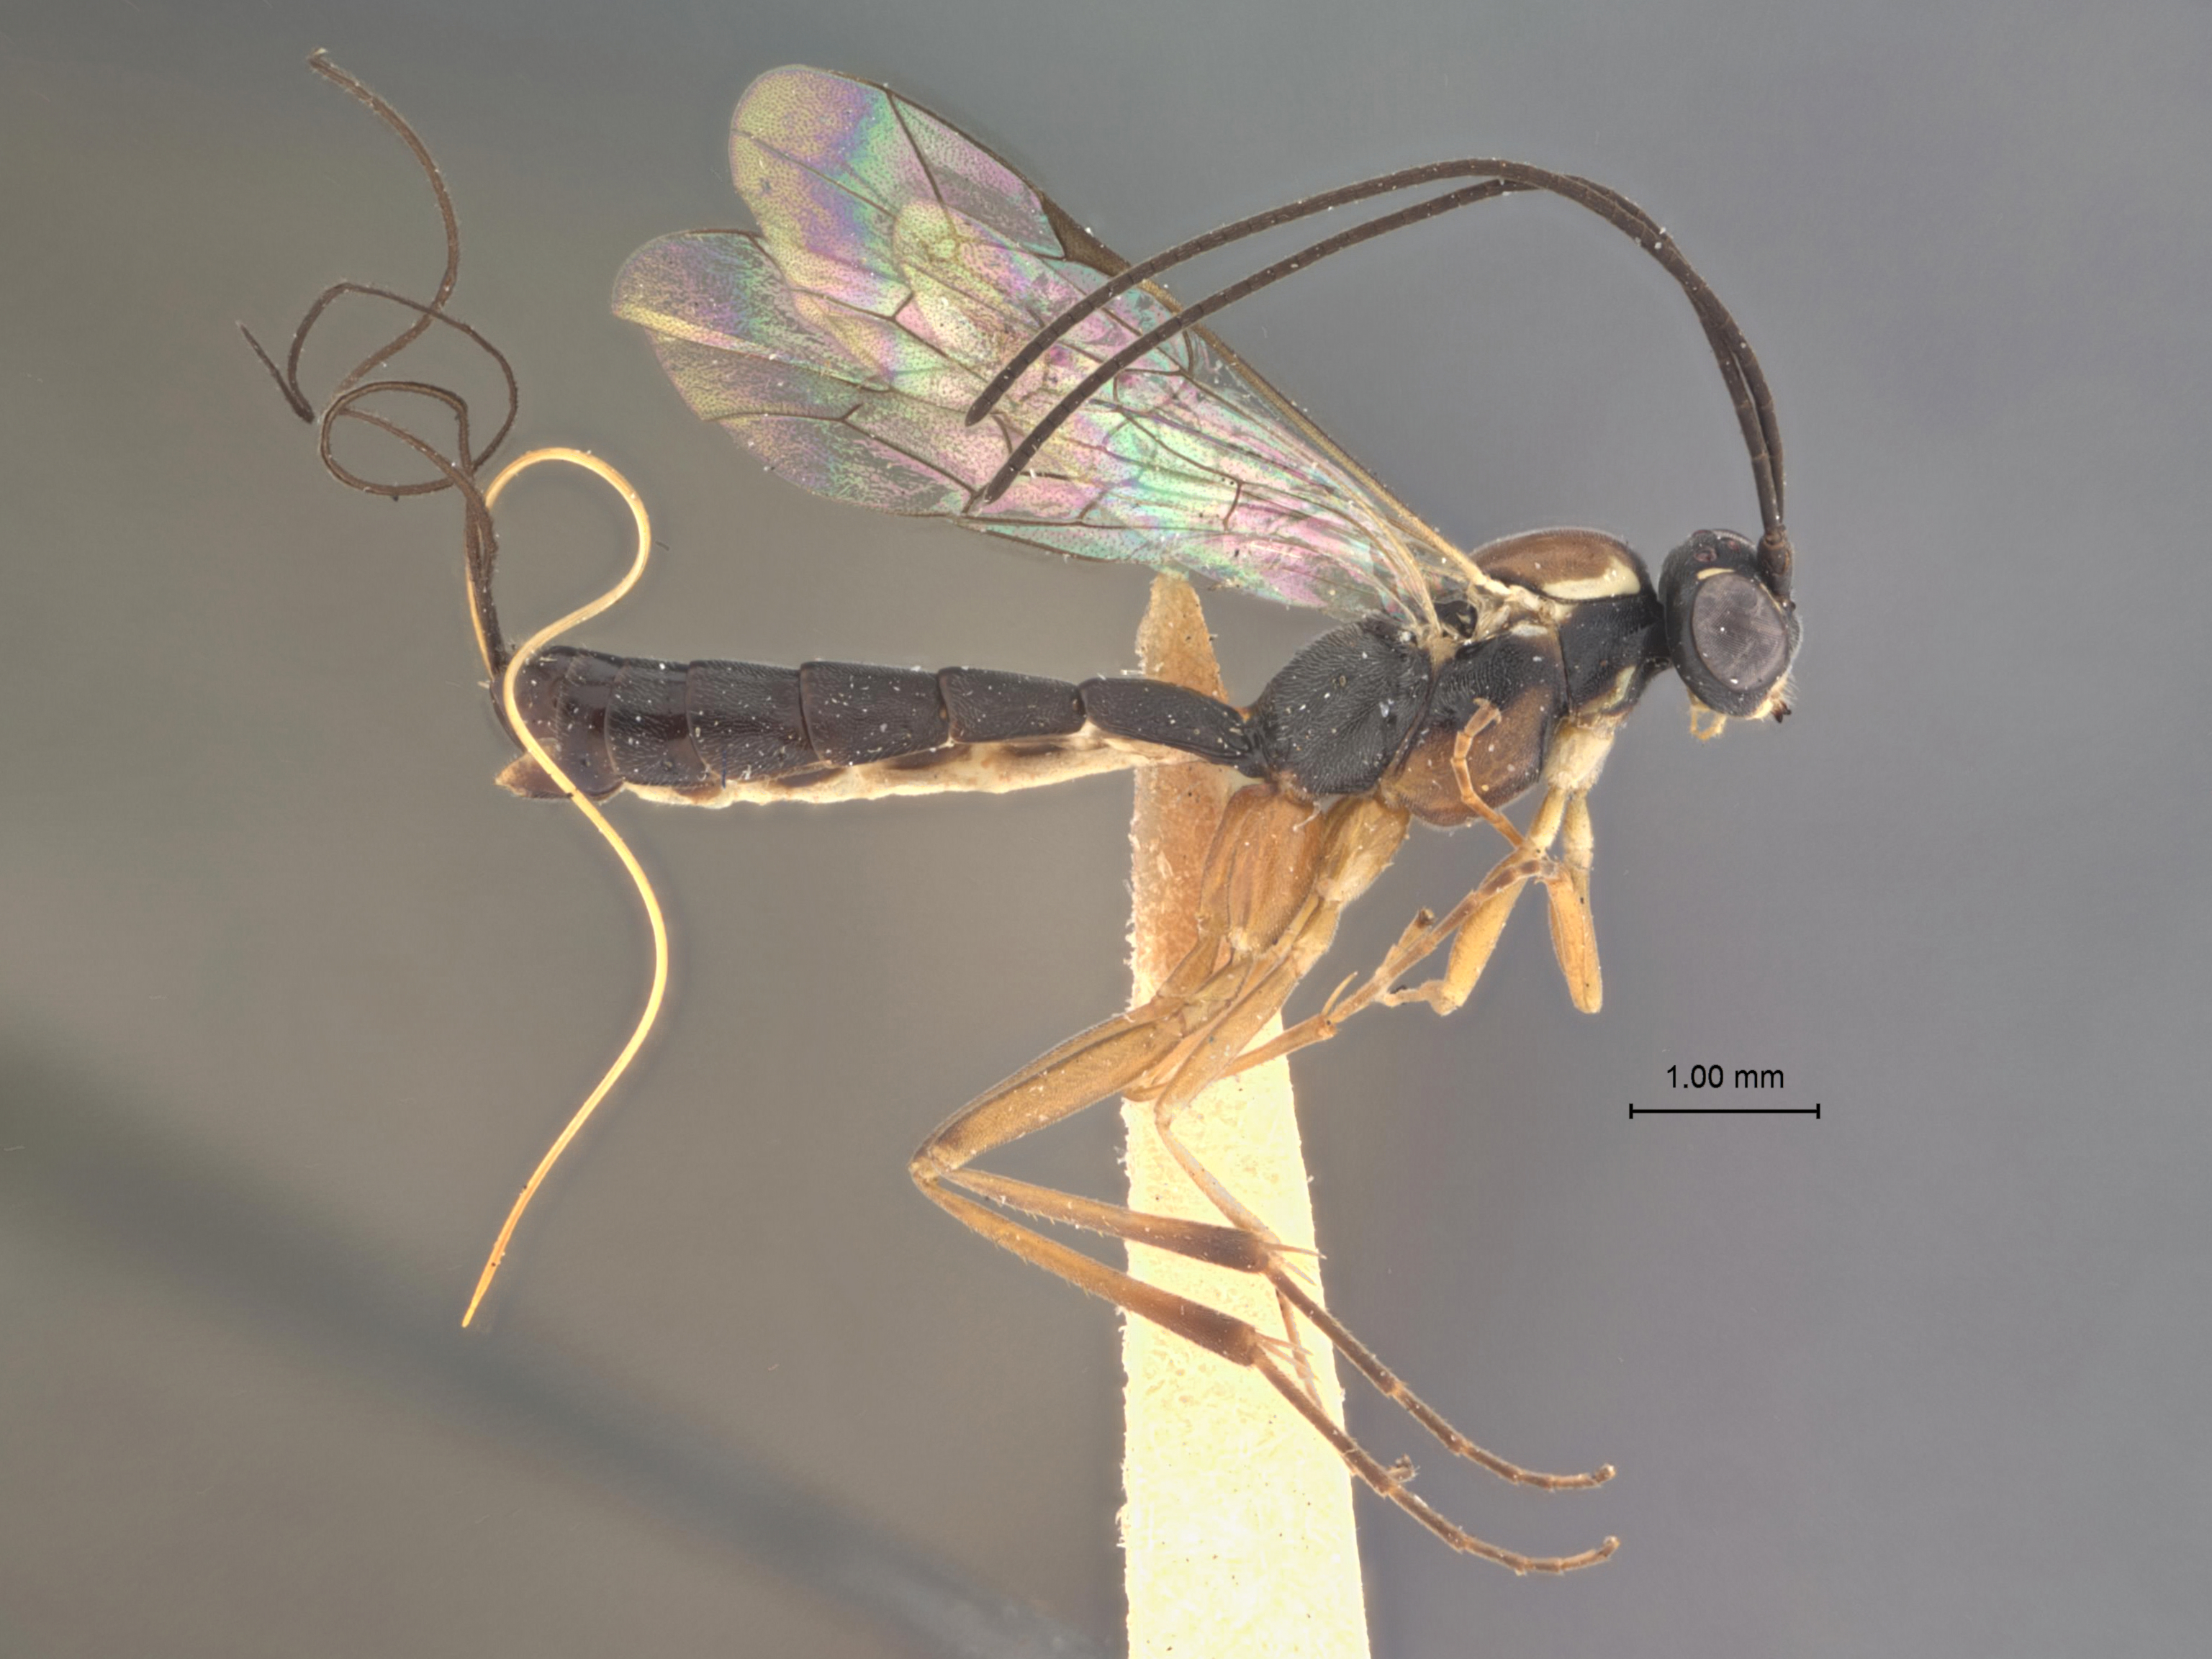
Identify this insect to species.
Lissonota evetriae
